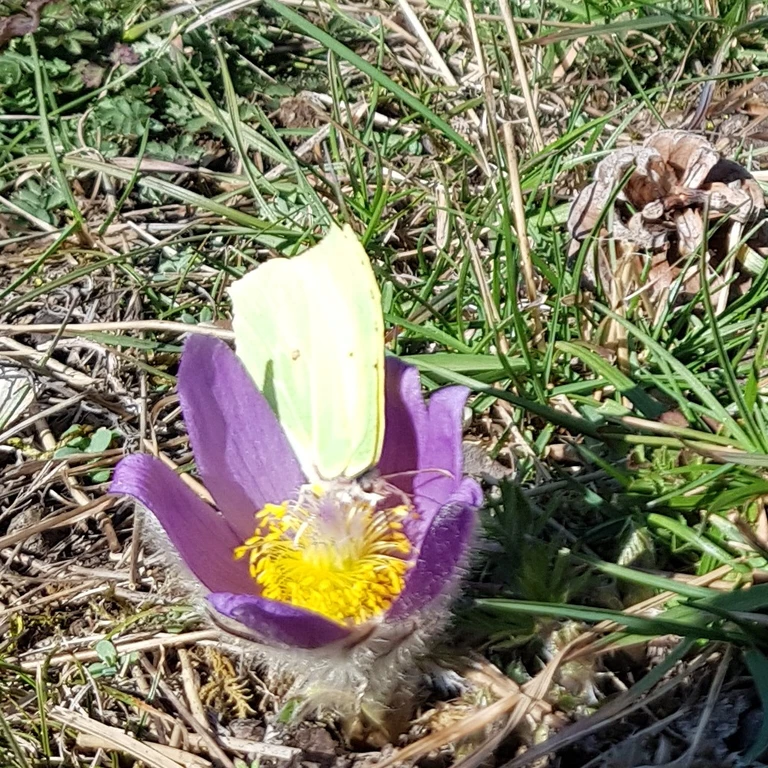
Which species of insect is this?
Gonepteryx rhamni
